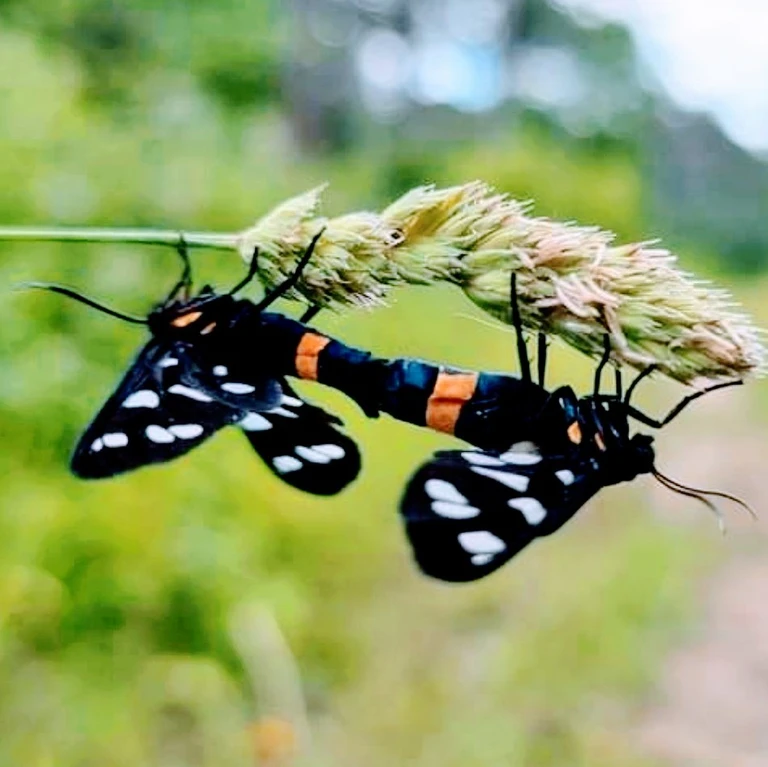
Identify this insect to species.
Amata phegea
